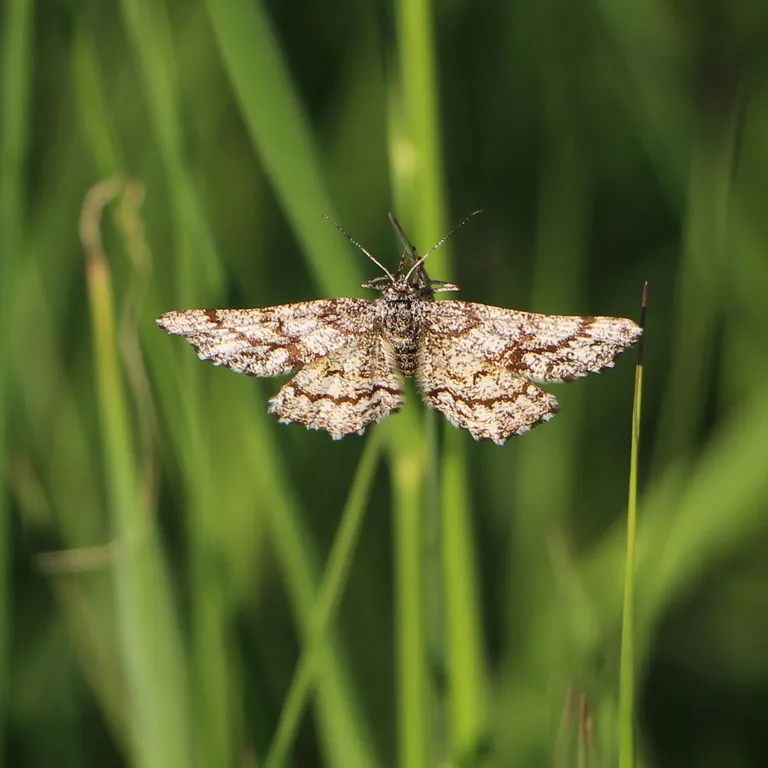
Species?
Ematurga atomaria
